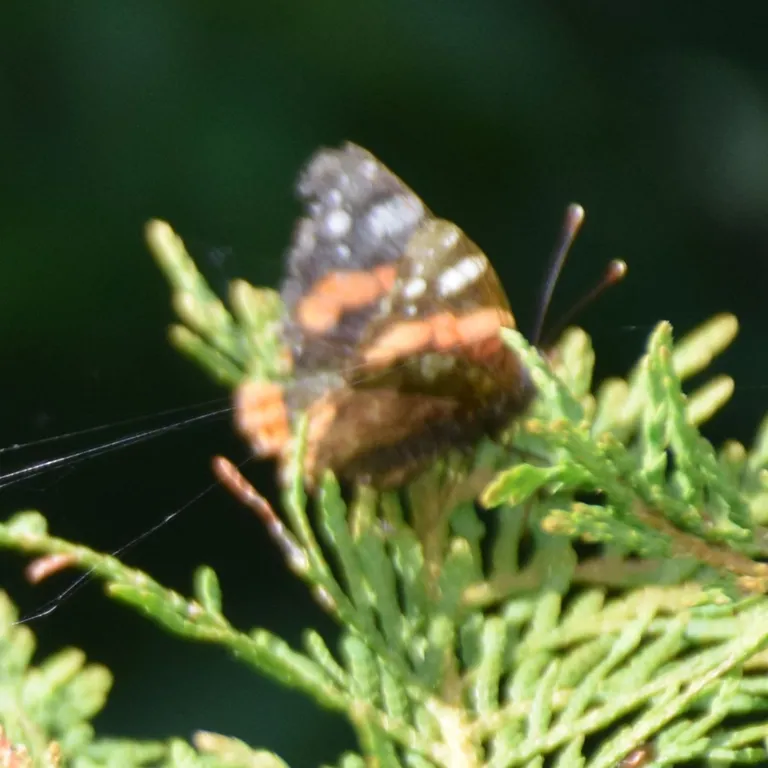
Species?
Vanessa atalanta
